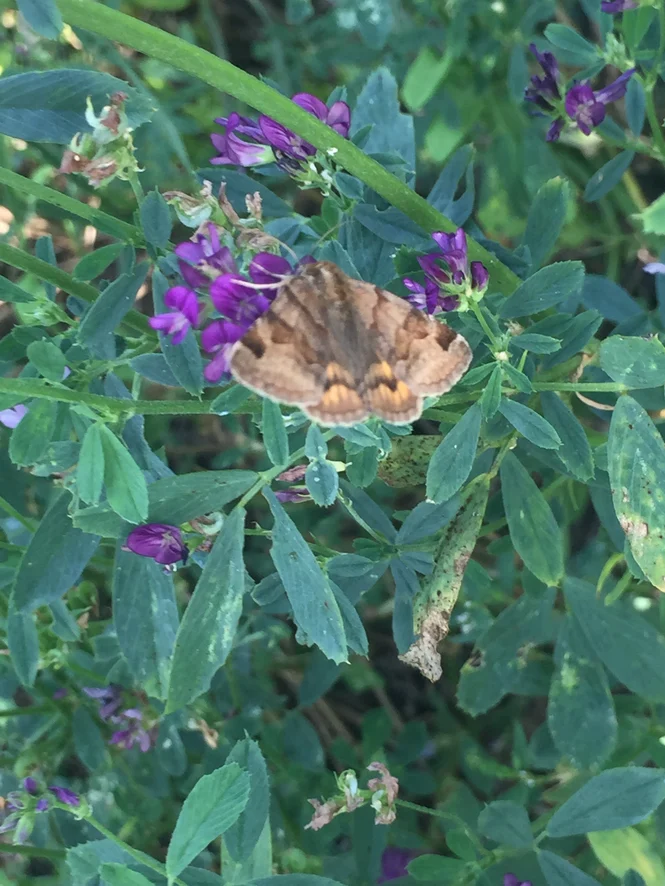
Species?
Euclidia glyphica
